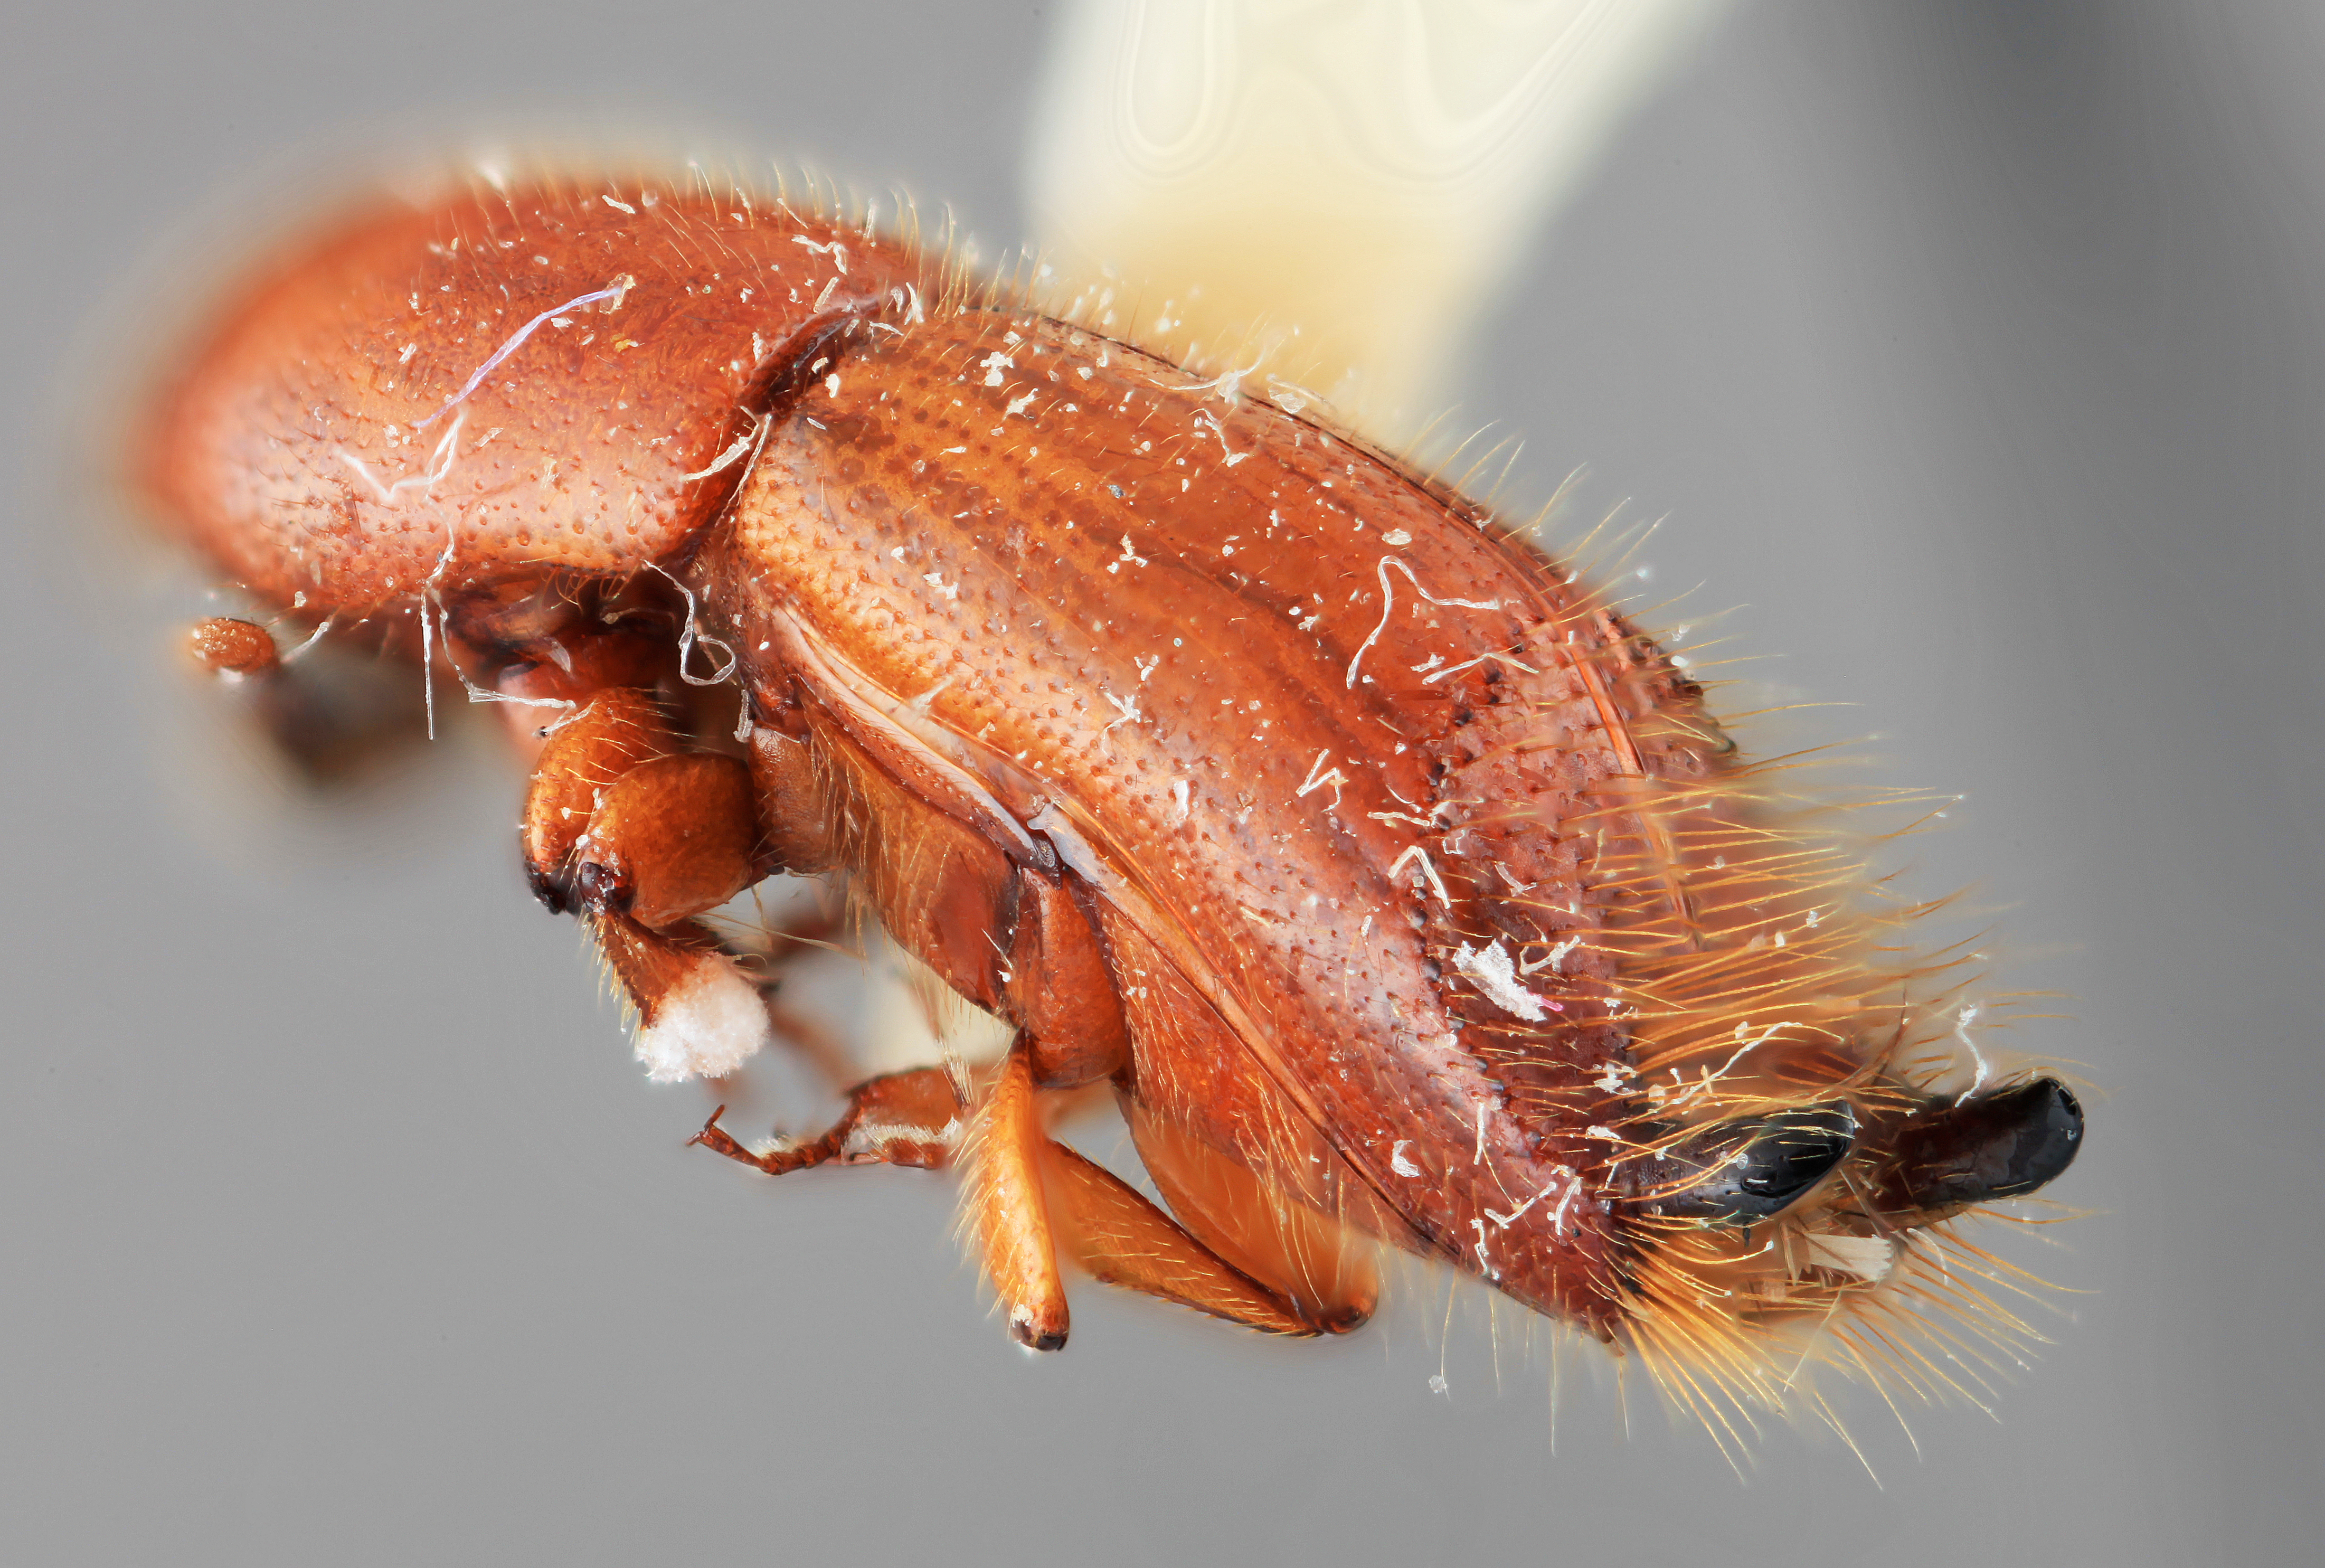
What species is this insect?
Sampsonius ensifer
